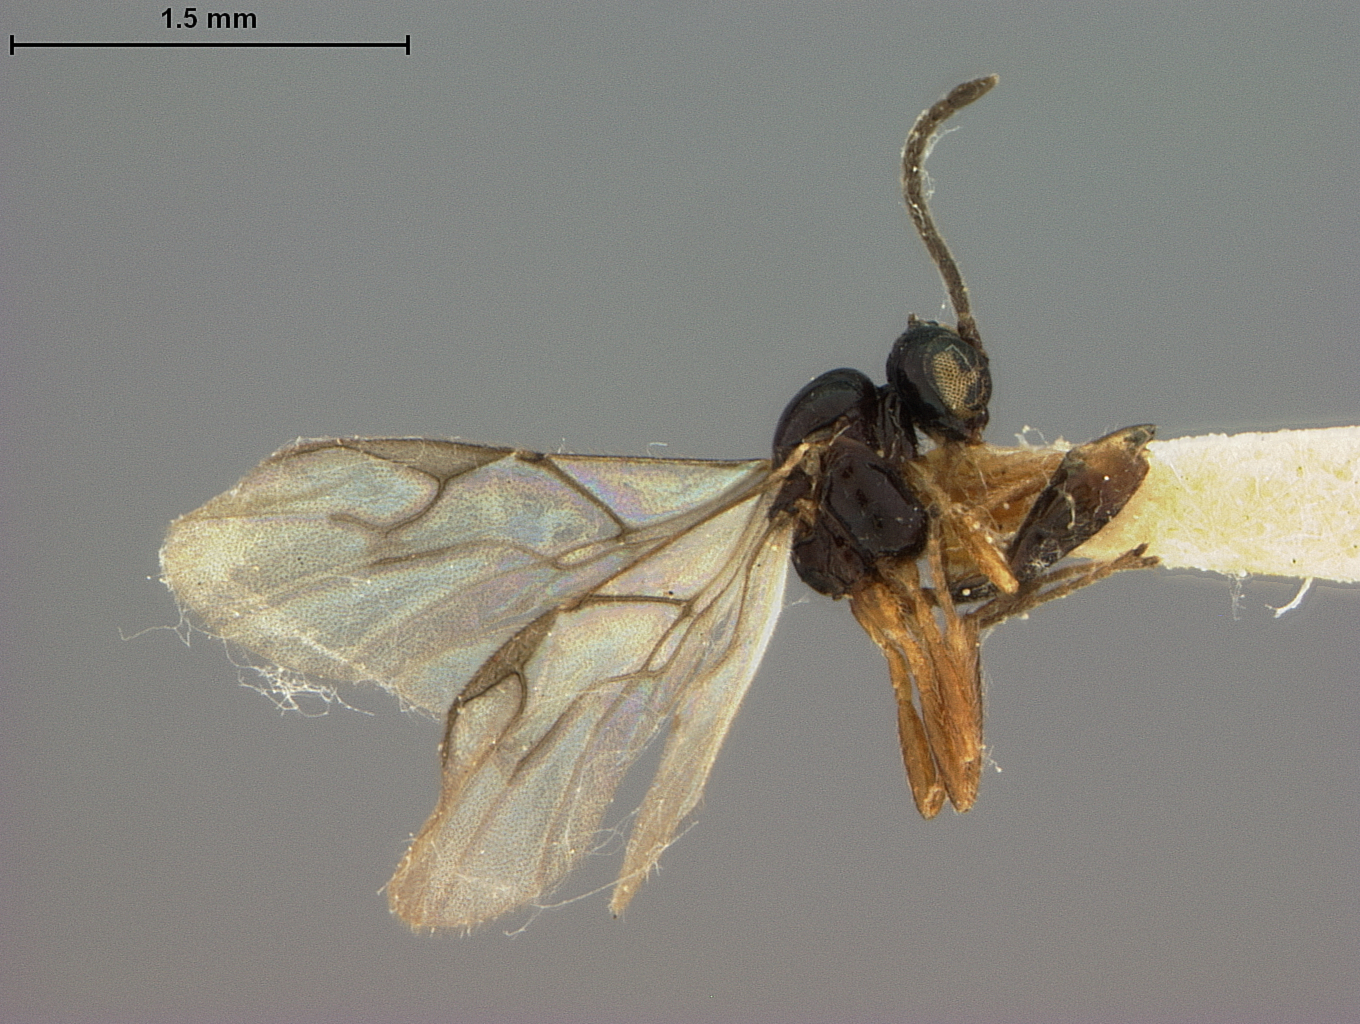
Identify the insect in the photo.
Aphidius areolatus
